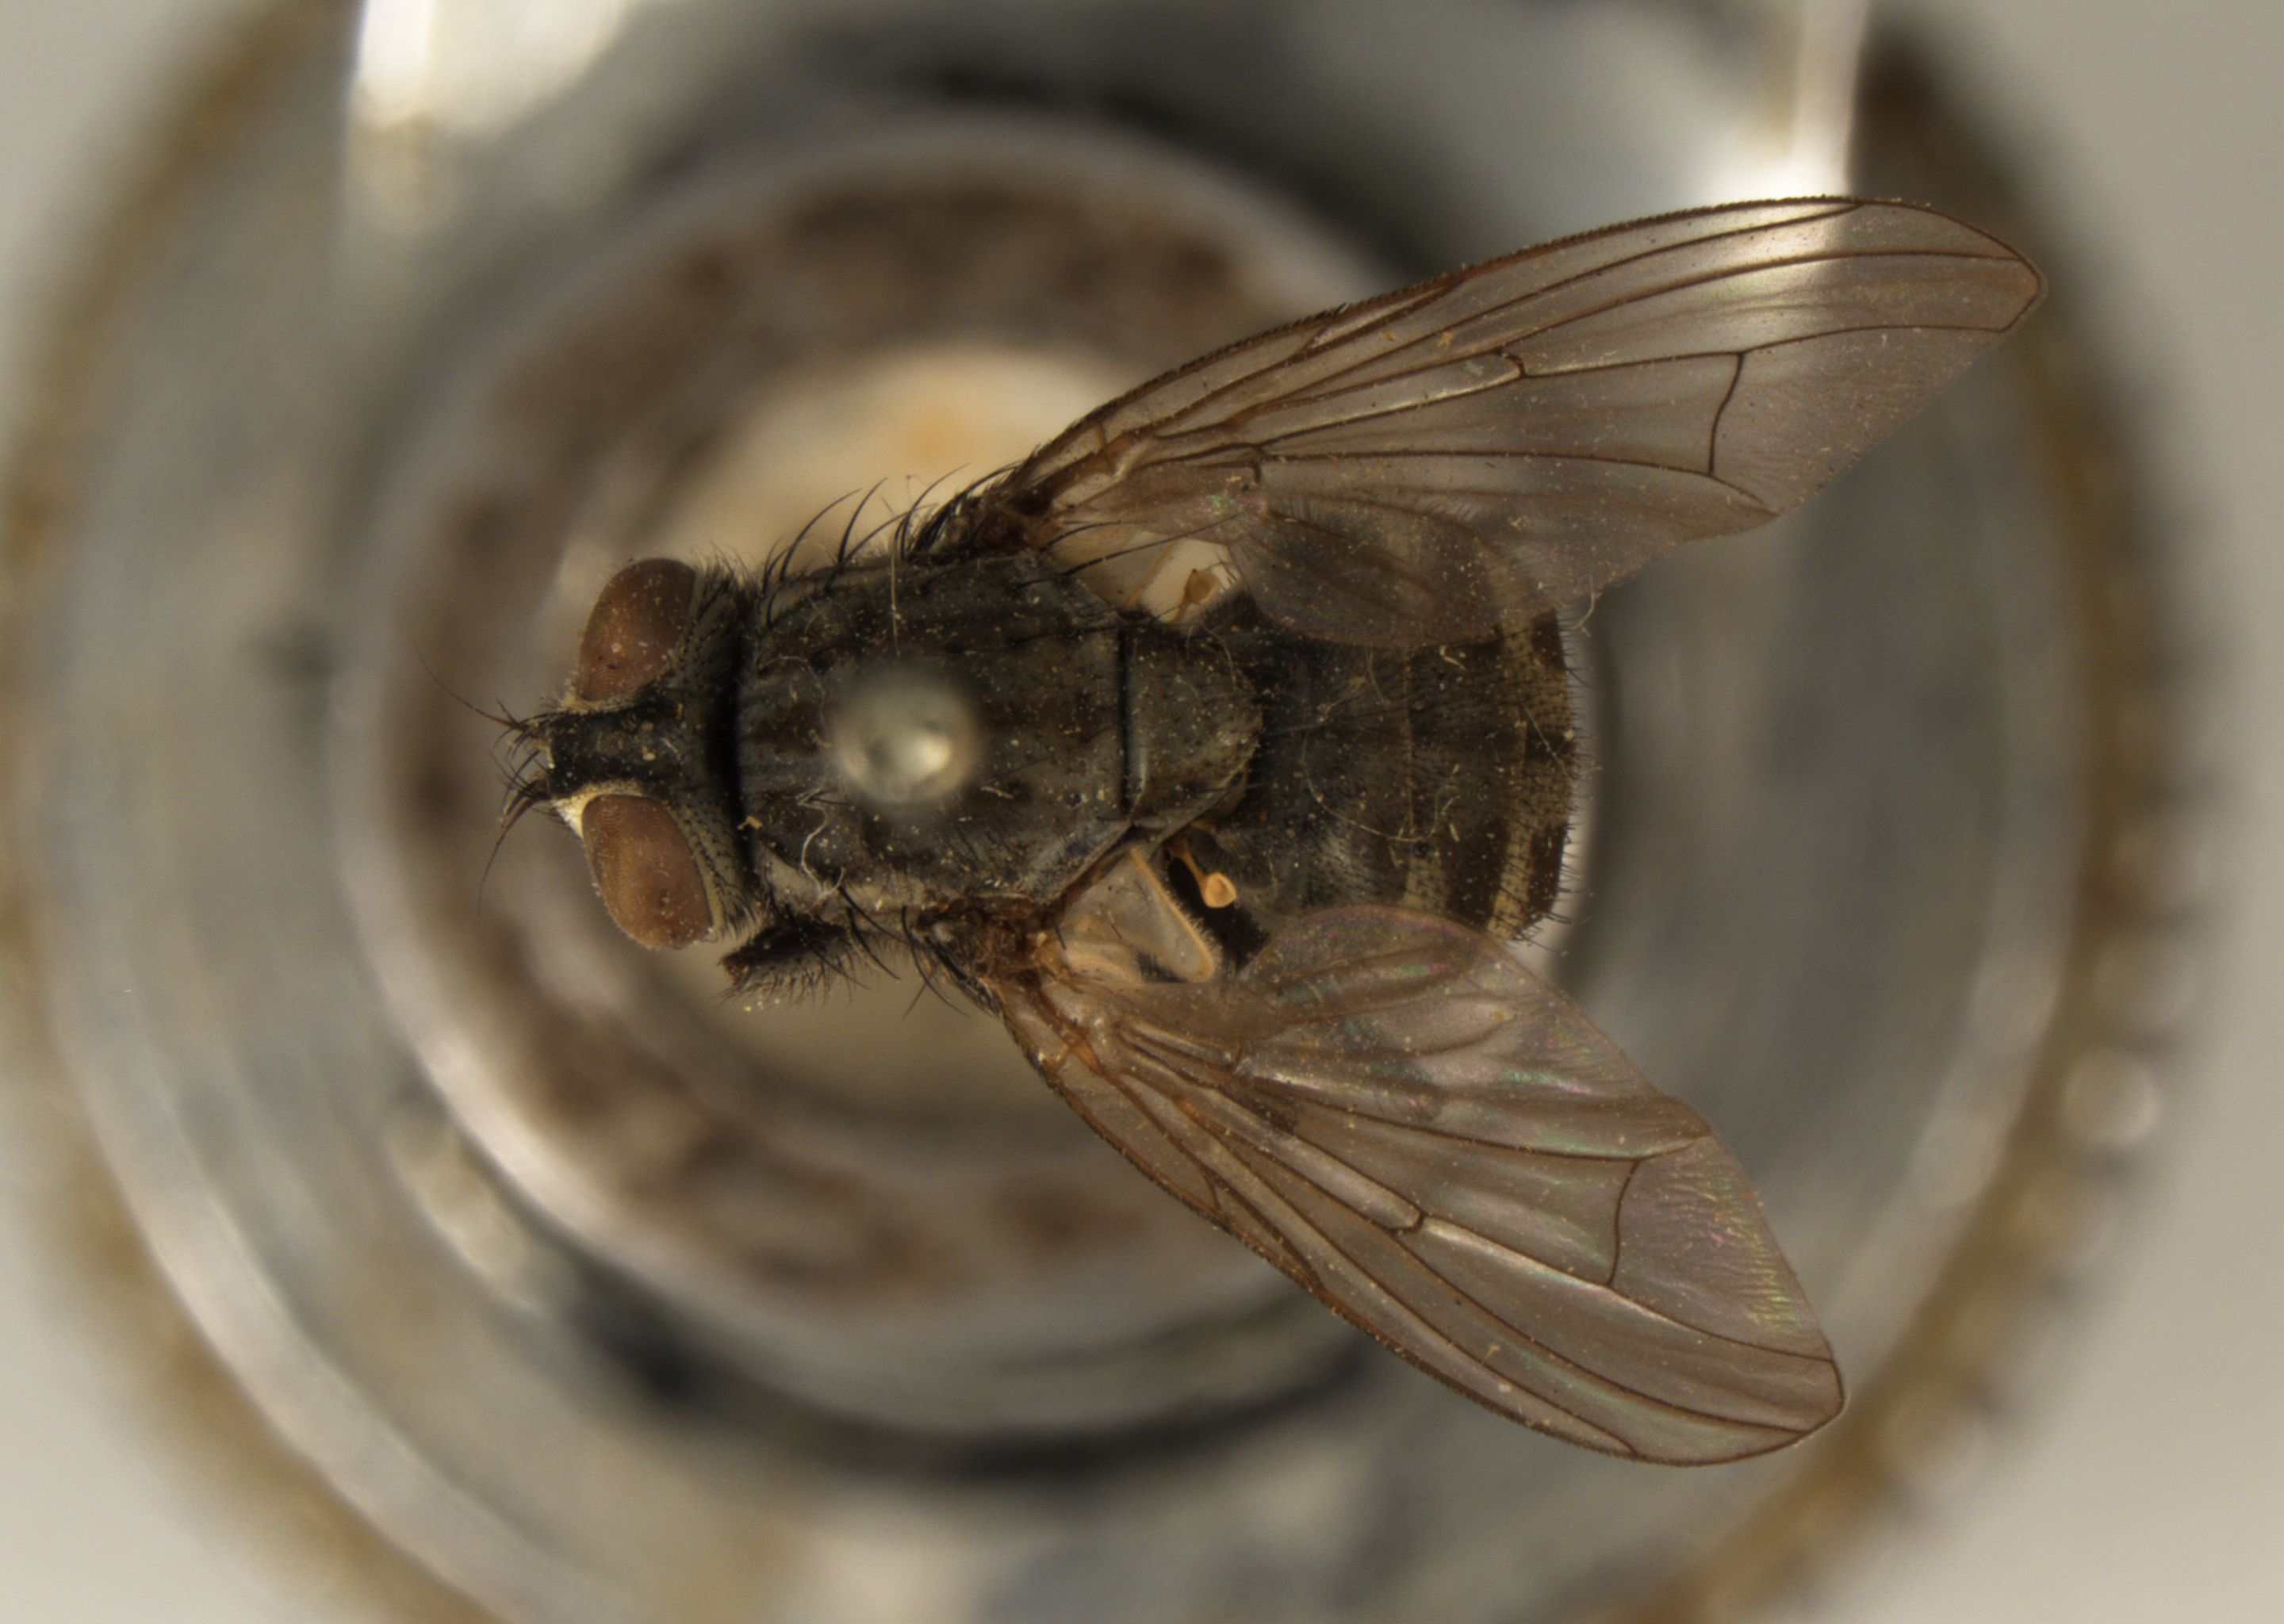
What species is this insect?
Limnophora aequifrons (also Lispoides aequifrons)
